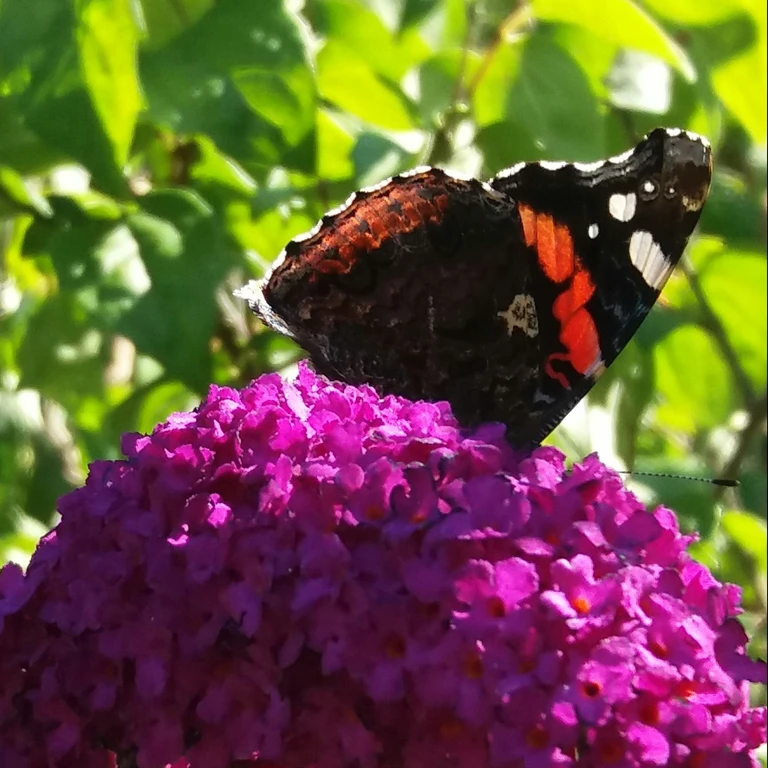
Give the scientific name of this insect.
Vanessa atalanta
